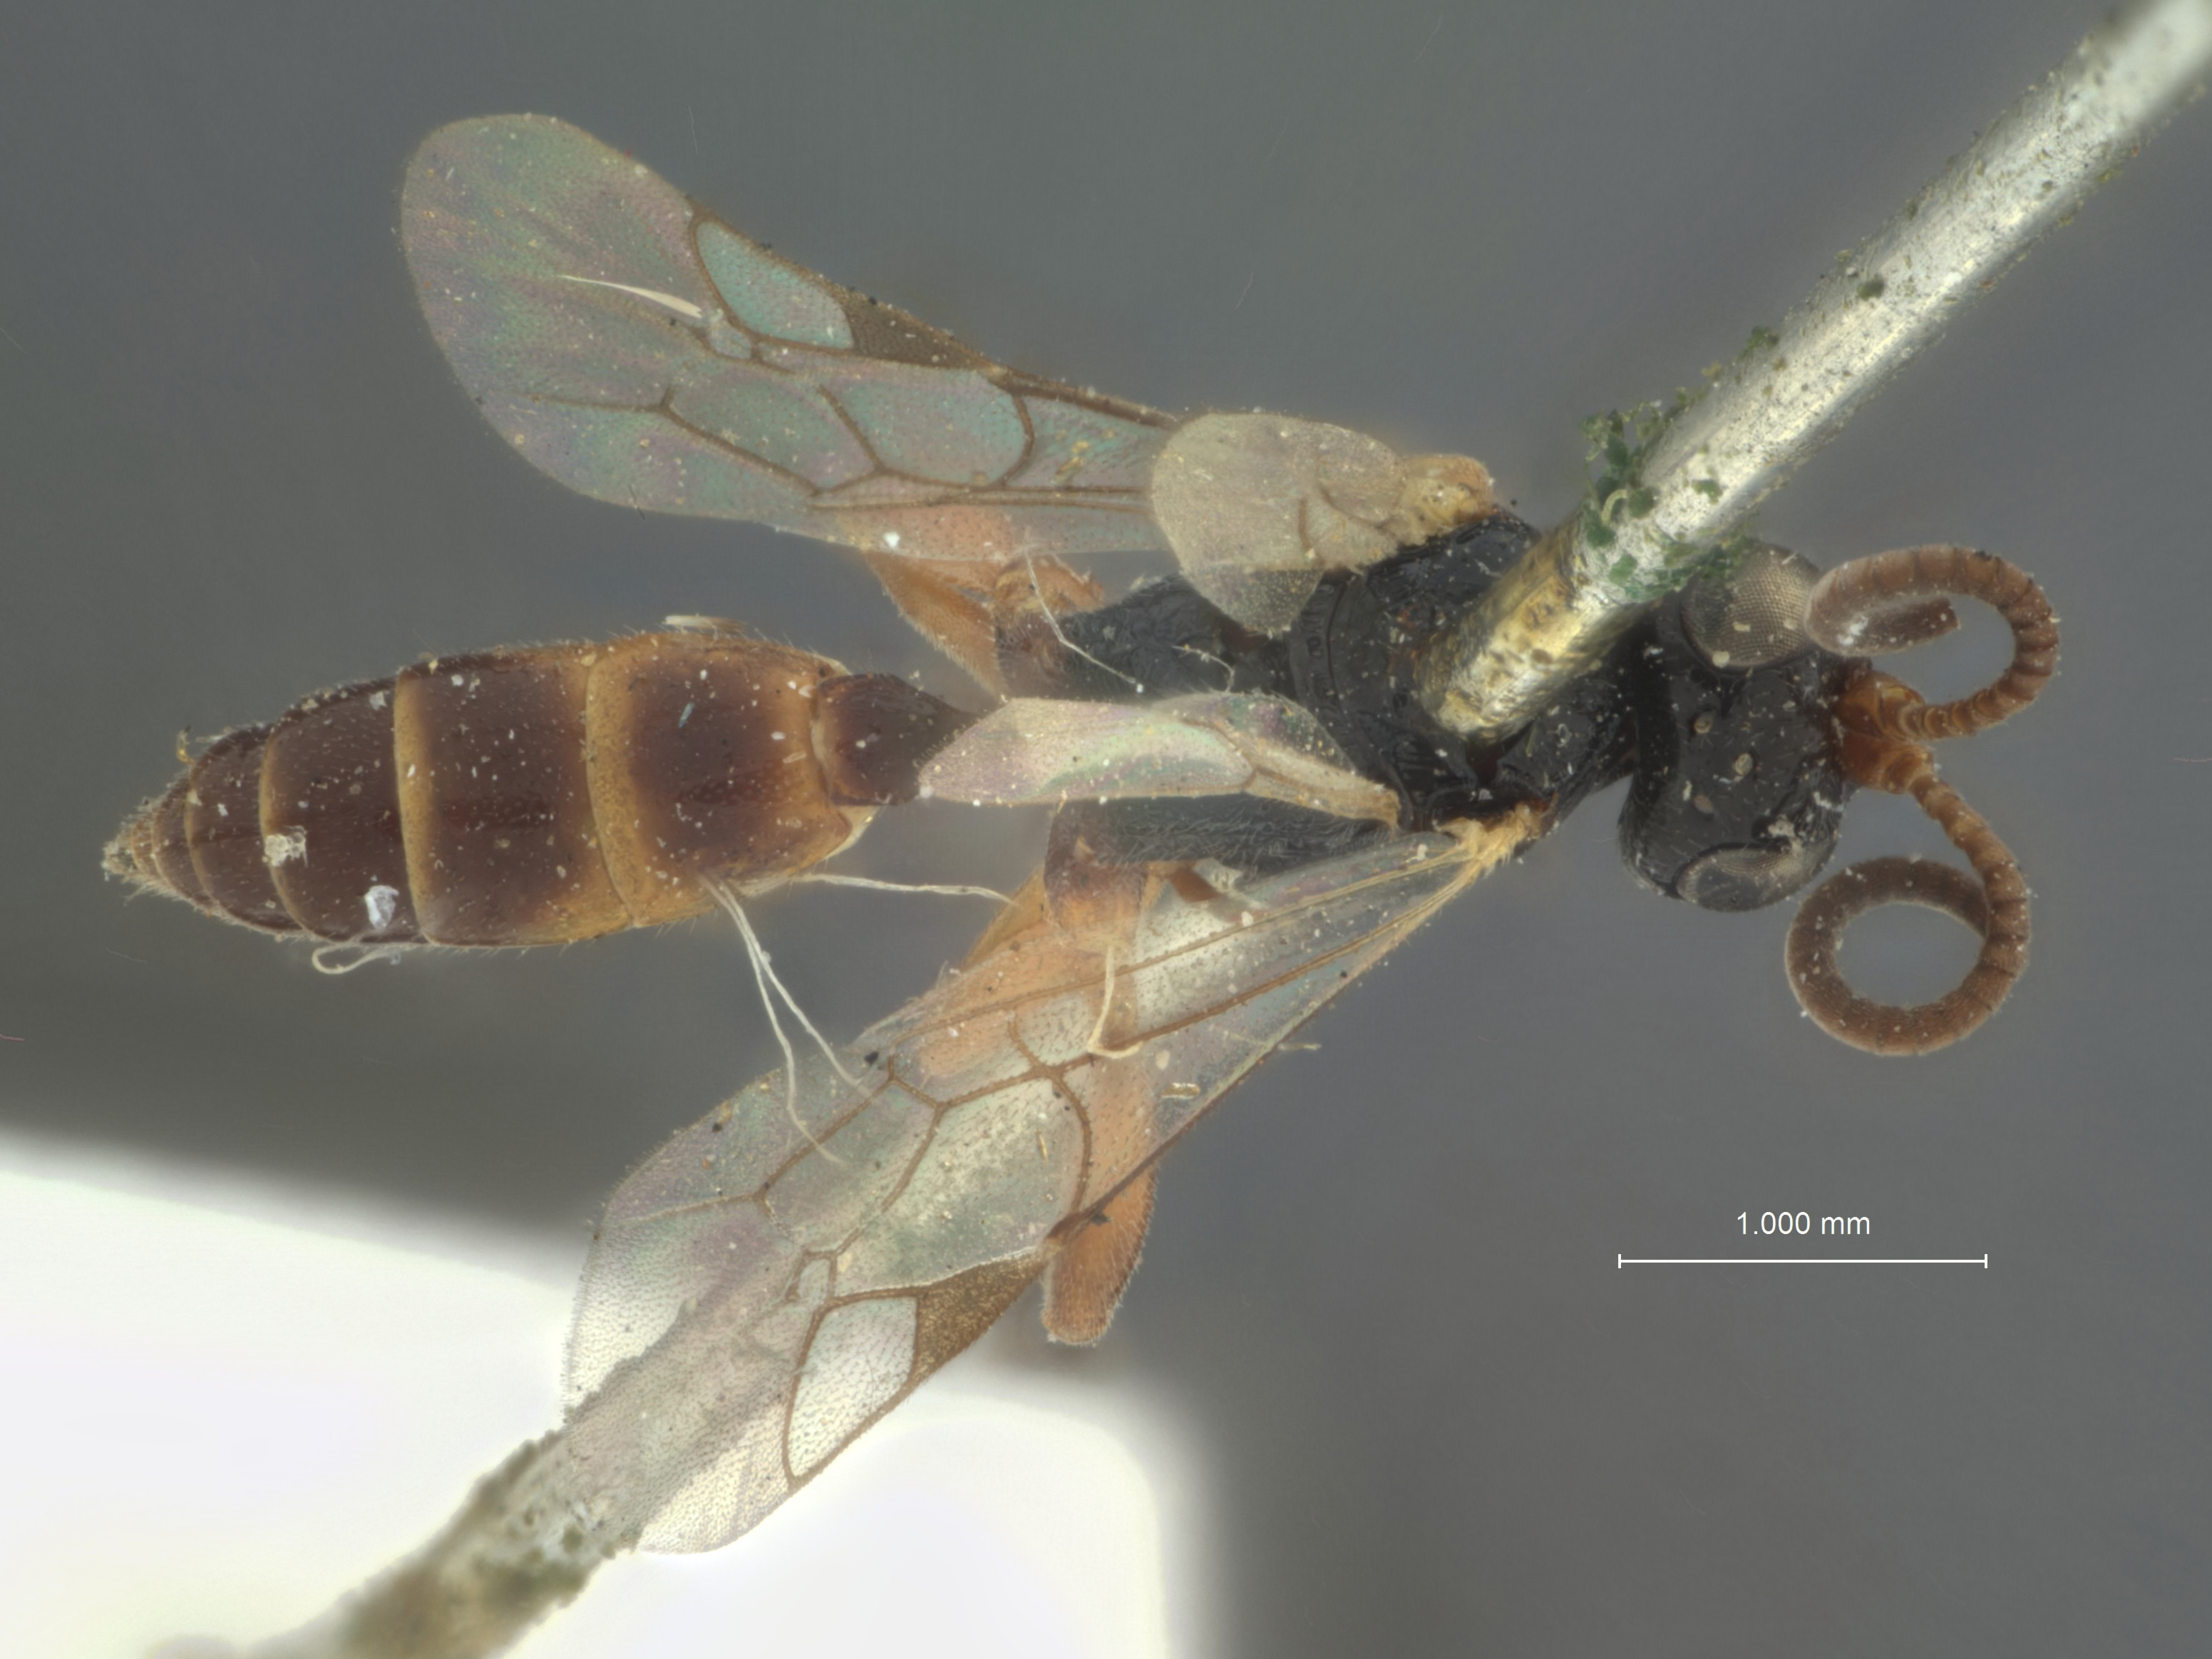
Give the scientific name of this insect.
Phaeogenes missouriensis
